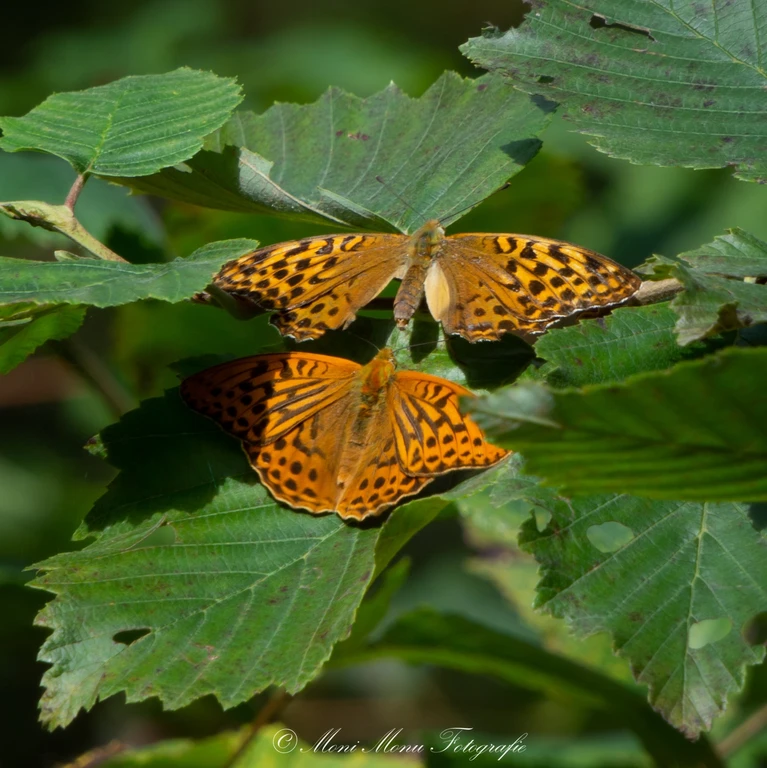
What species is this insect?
Argynnis paphia
